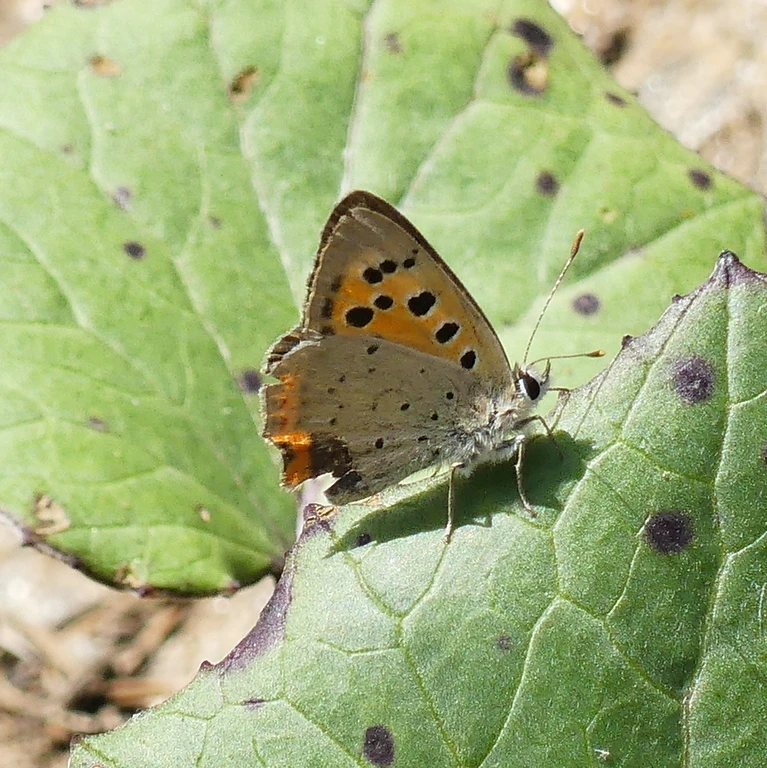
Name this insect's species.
Lycaena phlaeas
